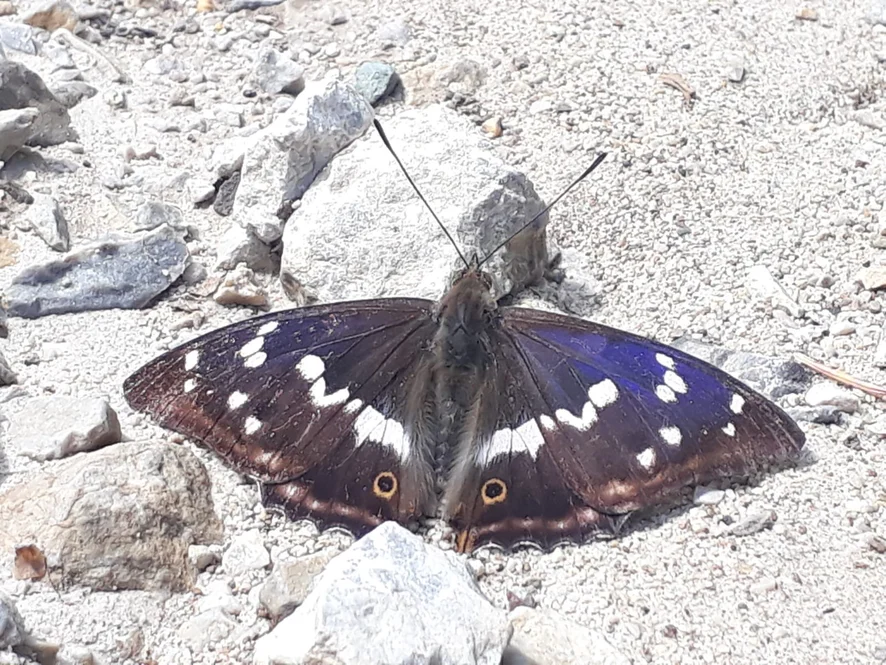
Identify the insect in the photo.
Apatura iris
